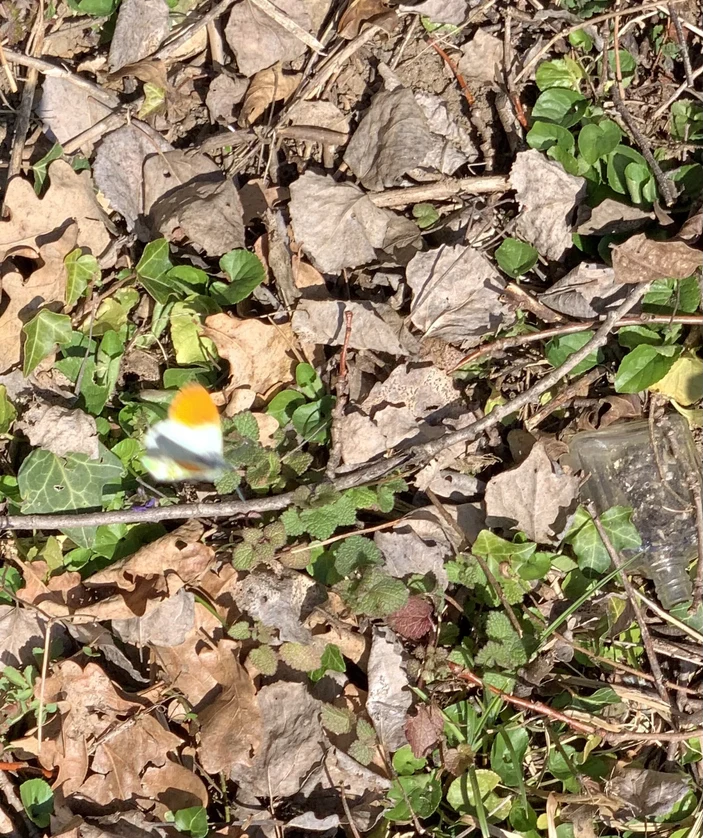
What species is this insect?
Anthocharis cardamines
